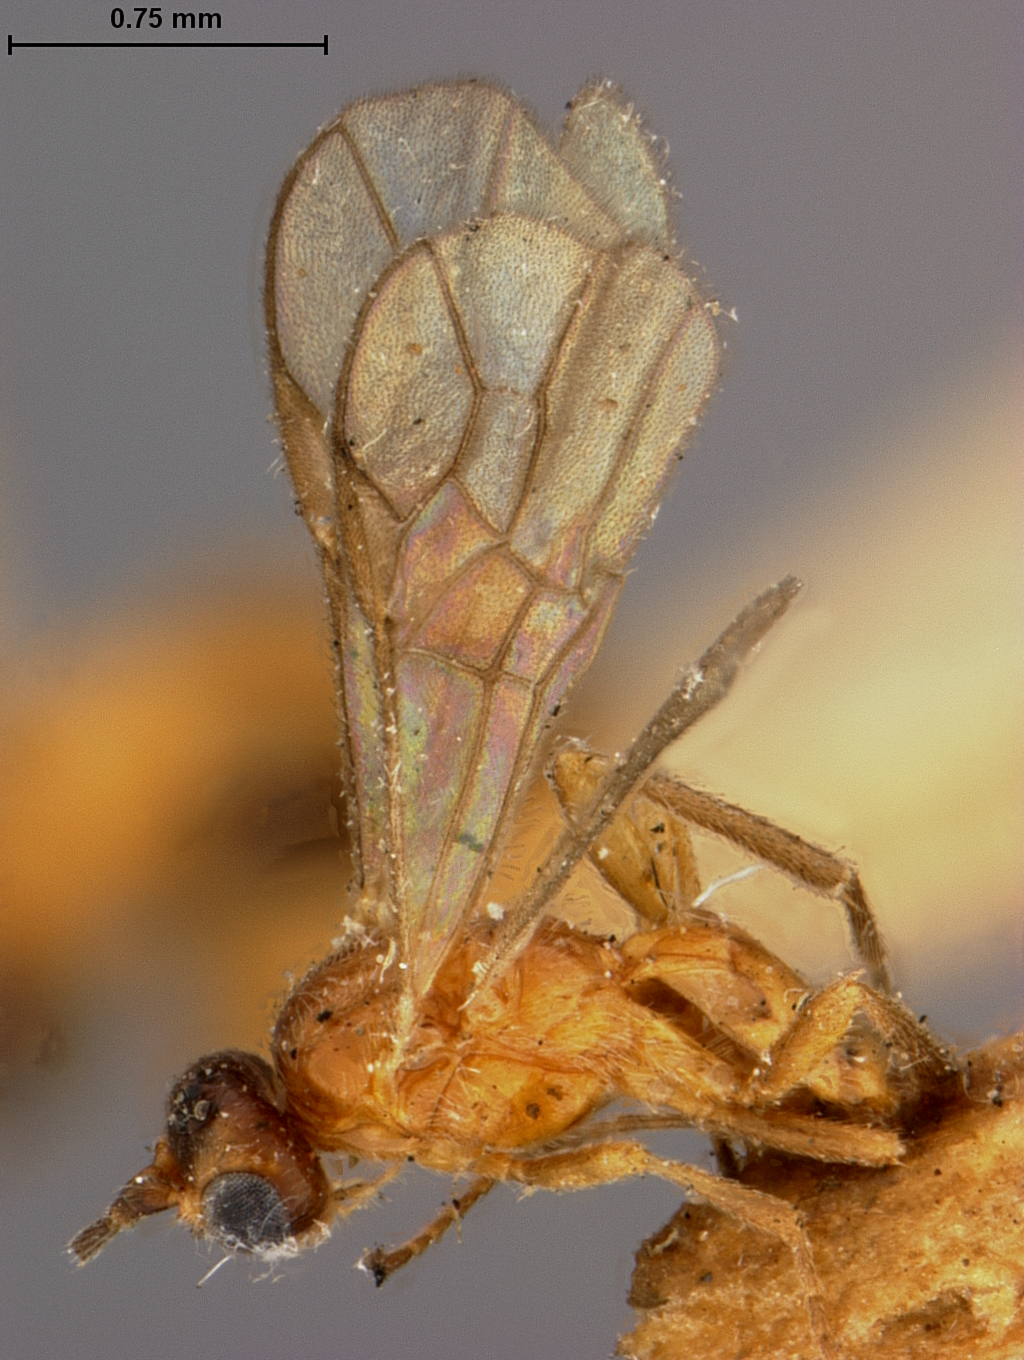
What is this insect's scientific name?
Bracon junceicola
